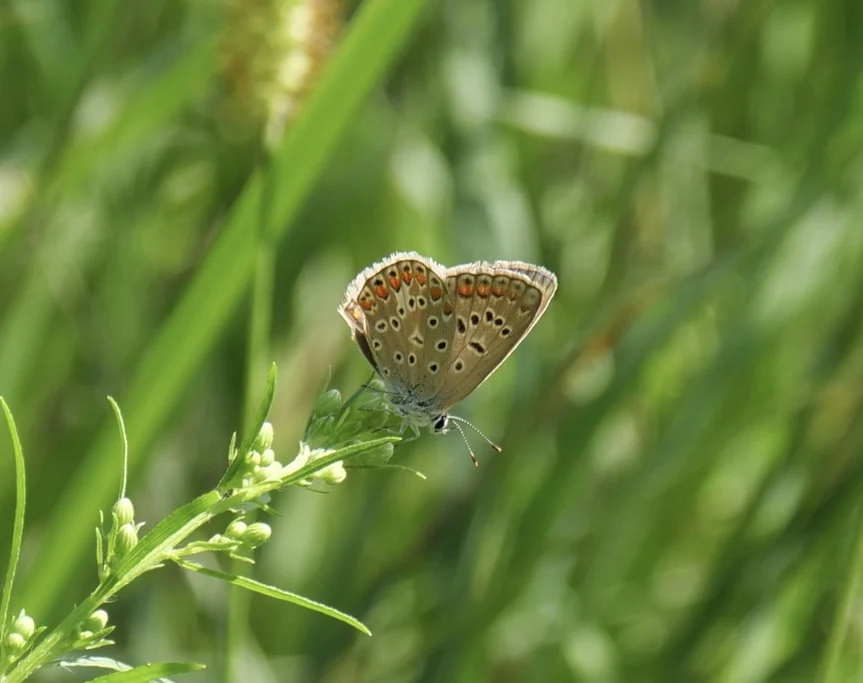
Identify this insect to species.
Polyommatus icarus
